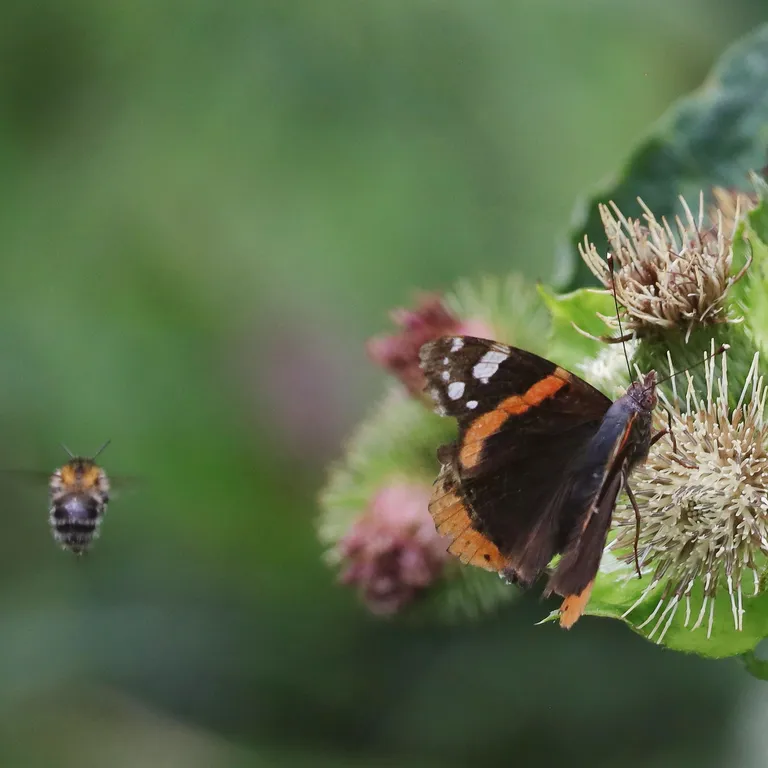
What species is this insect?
Vanessa atalanta
